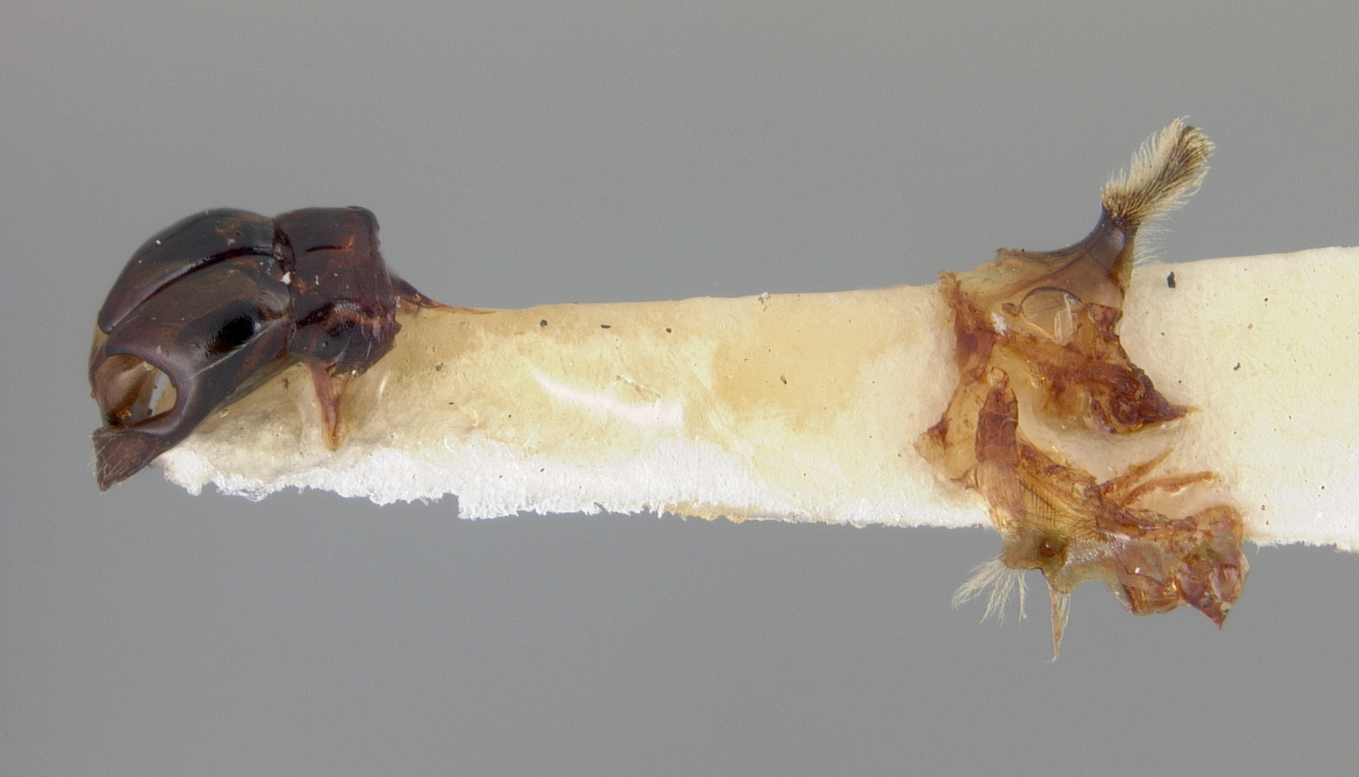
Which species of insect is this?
Andrena subaustraliformis
